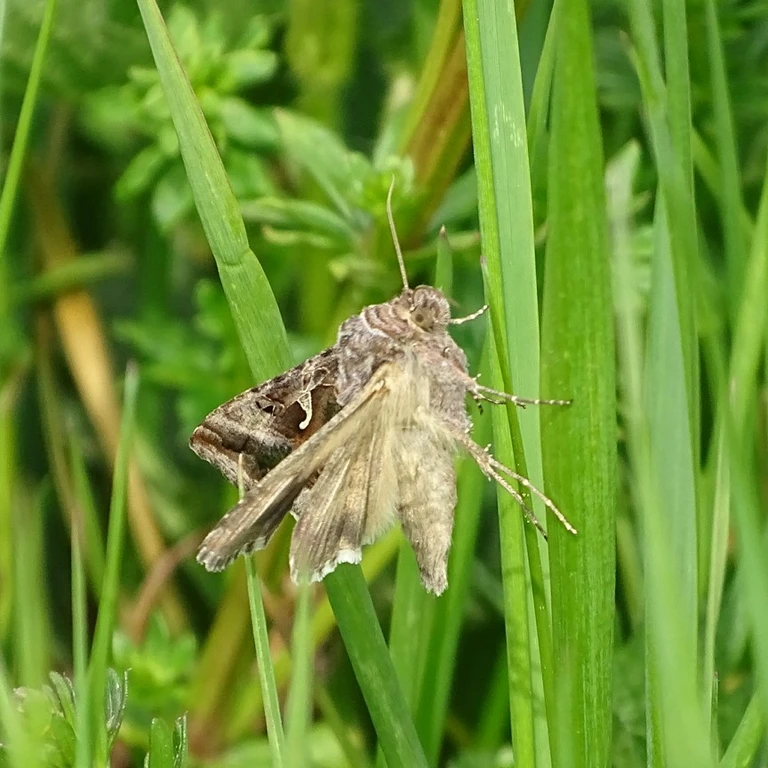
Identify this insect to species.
Autographa gamma
